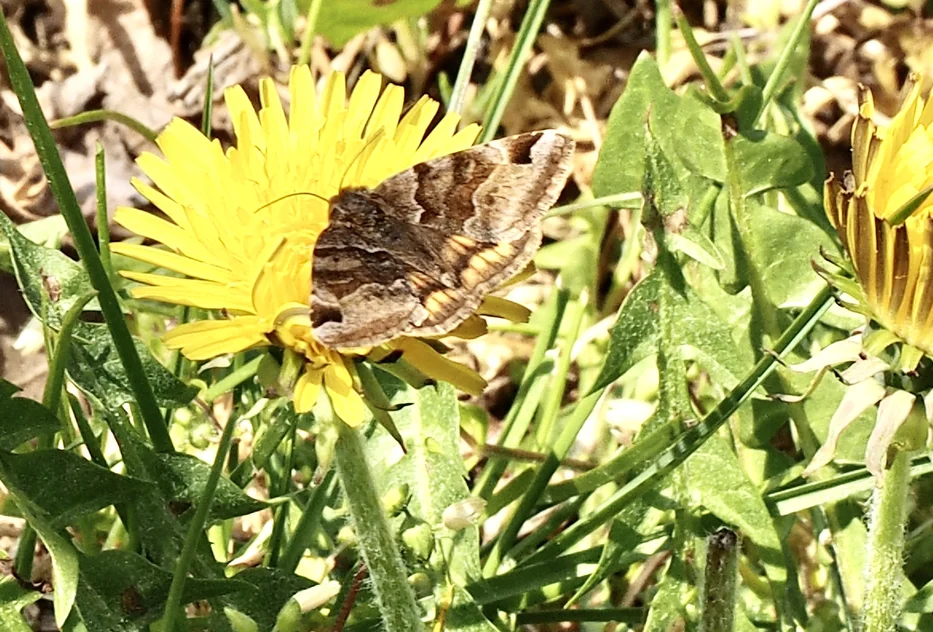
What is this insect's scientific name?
Euclidia glyphica
